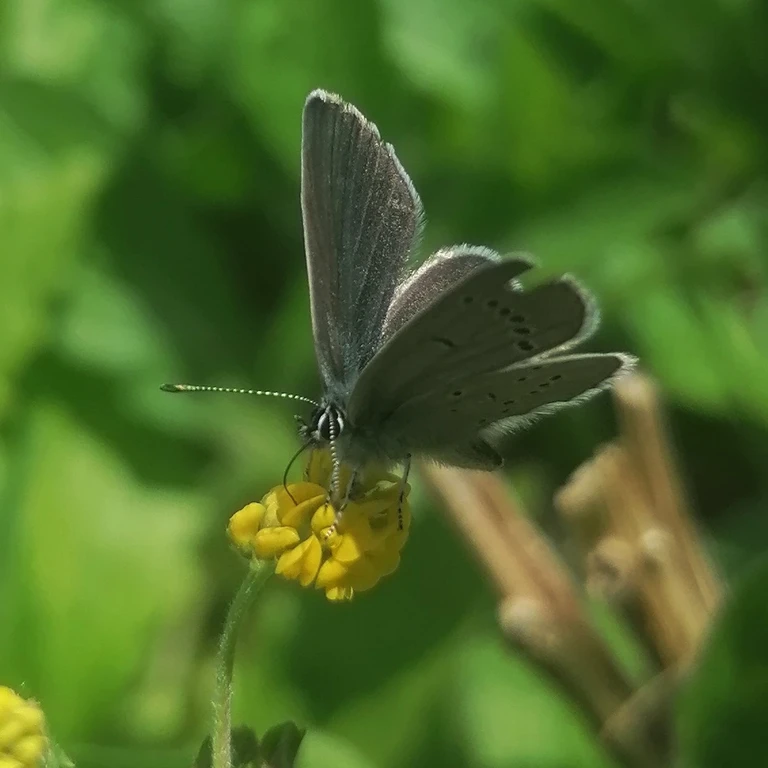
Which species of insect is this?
Cupido minimus
